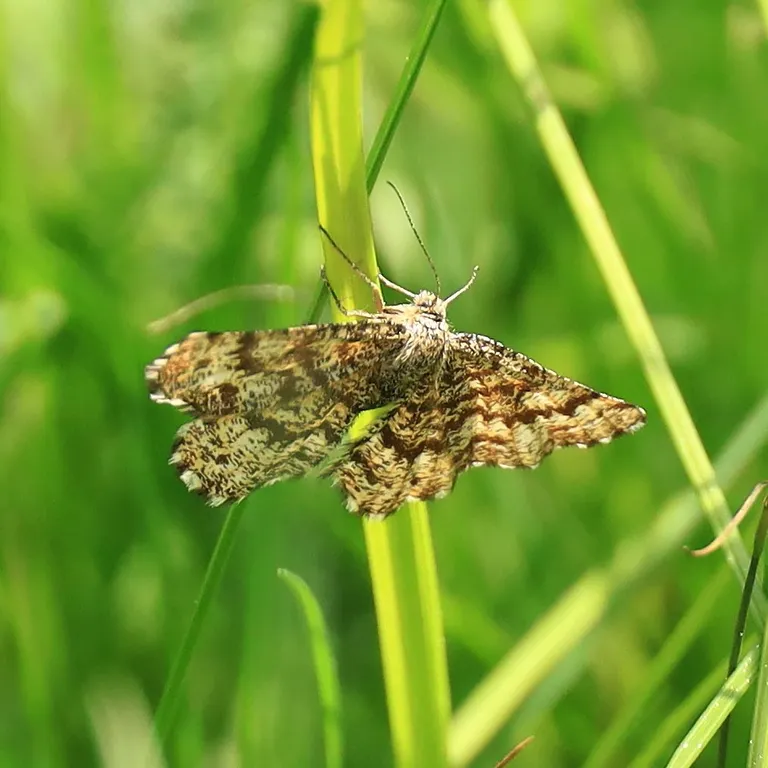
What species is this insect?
Ematurga atomaria
